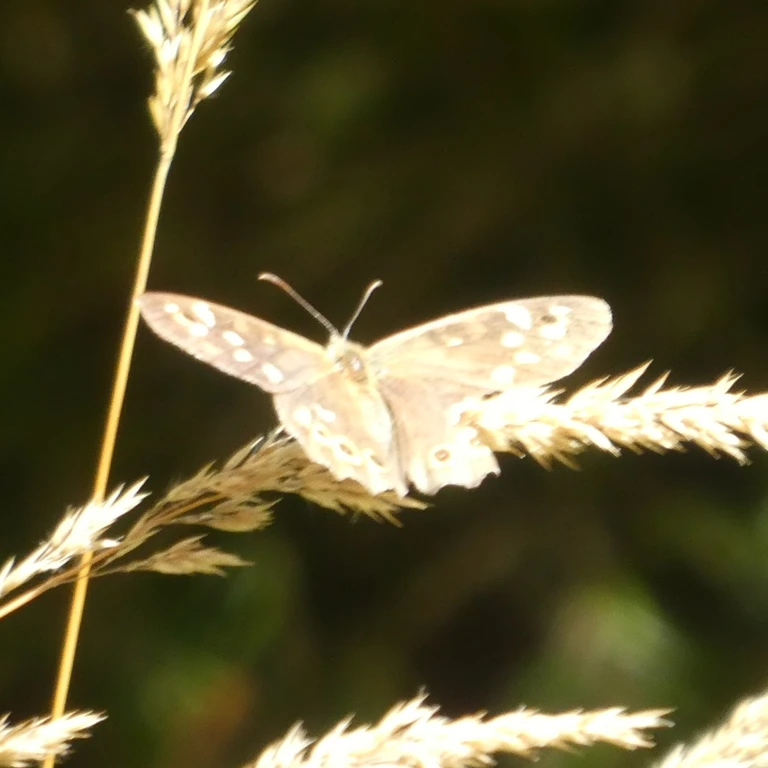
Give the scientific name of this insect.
Pararge aegeria
